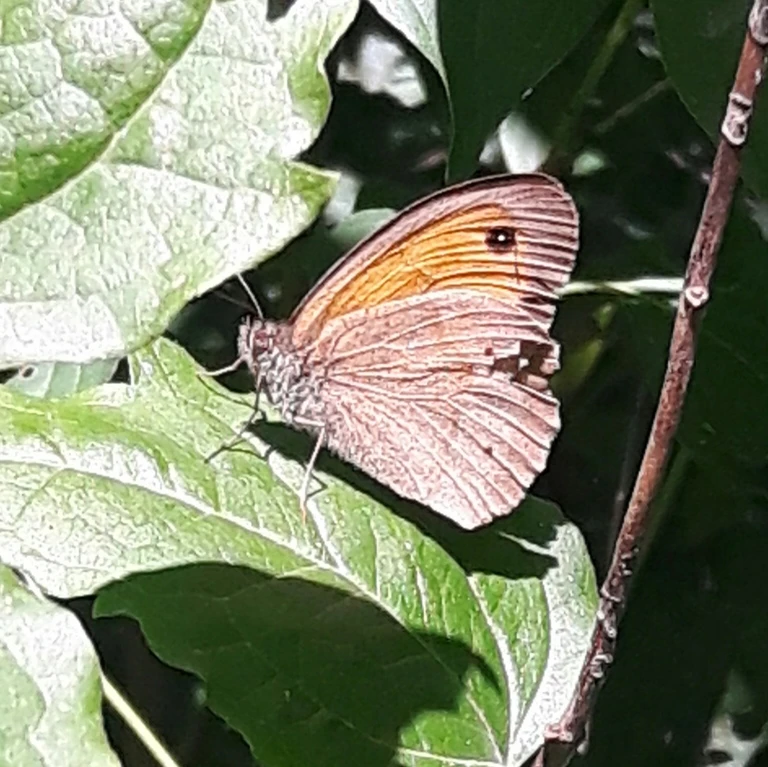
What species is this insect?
Maniola jurtina
